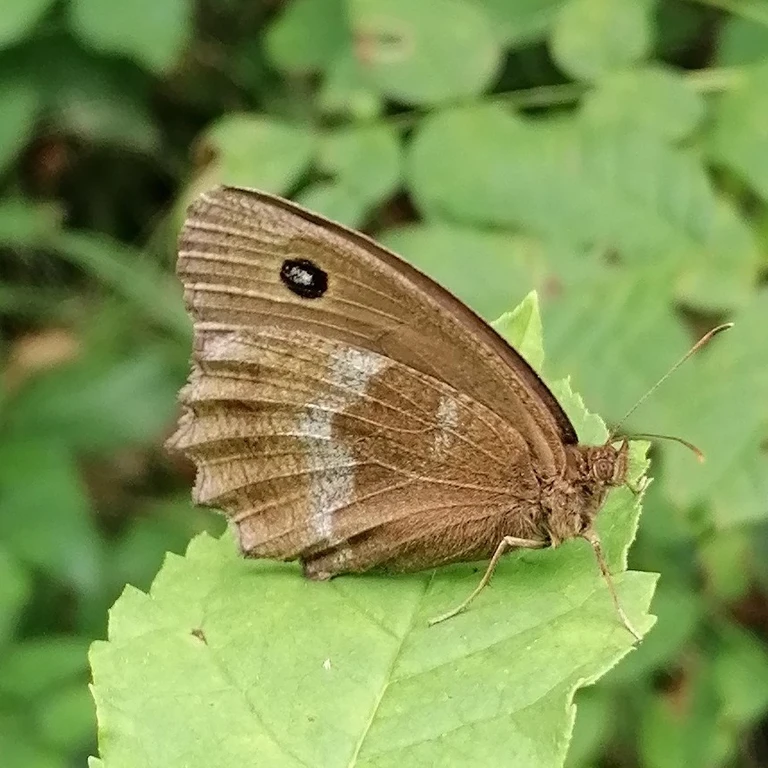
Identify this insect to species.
Minois dryas
